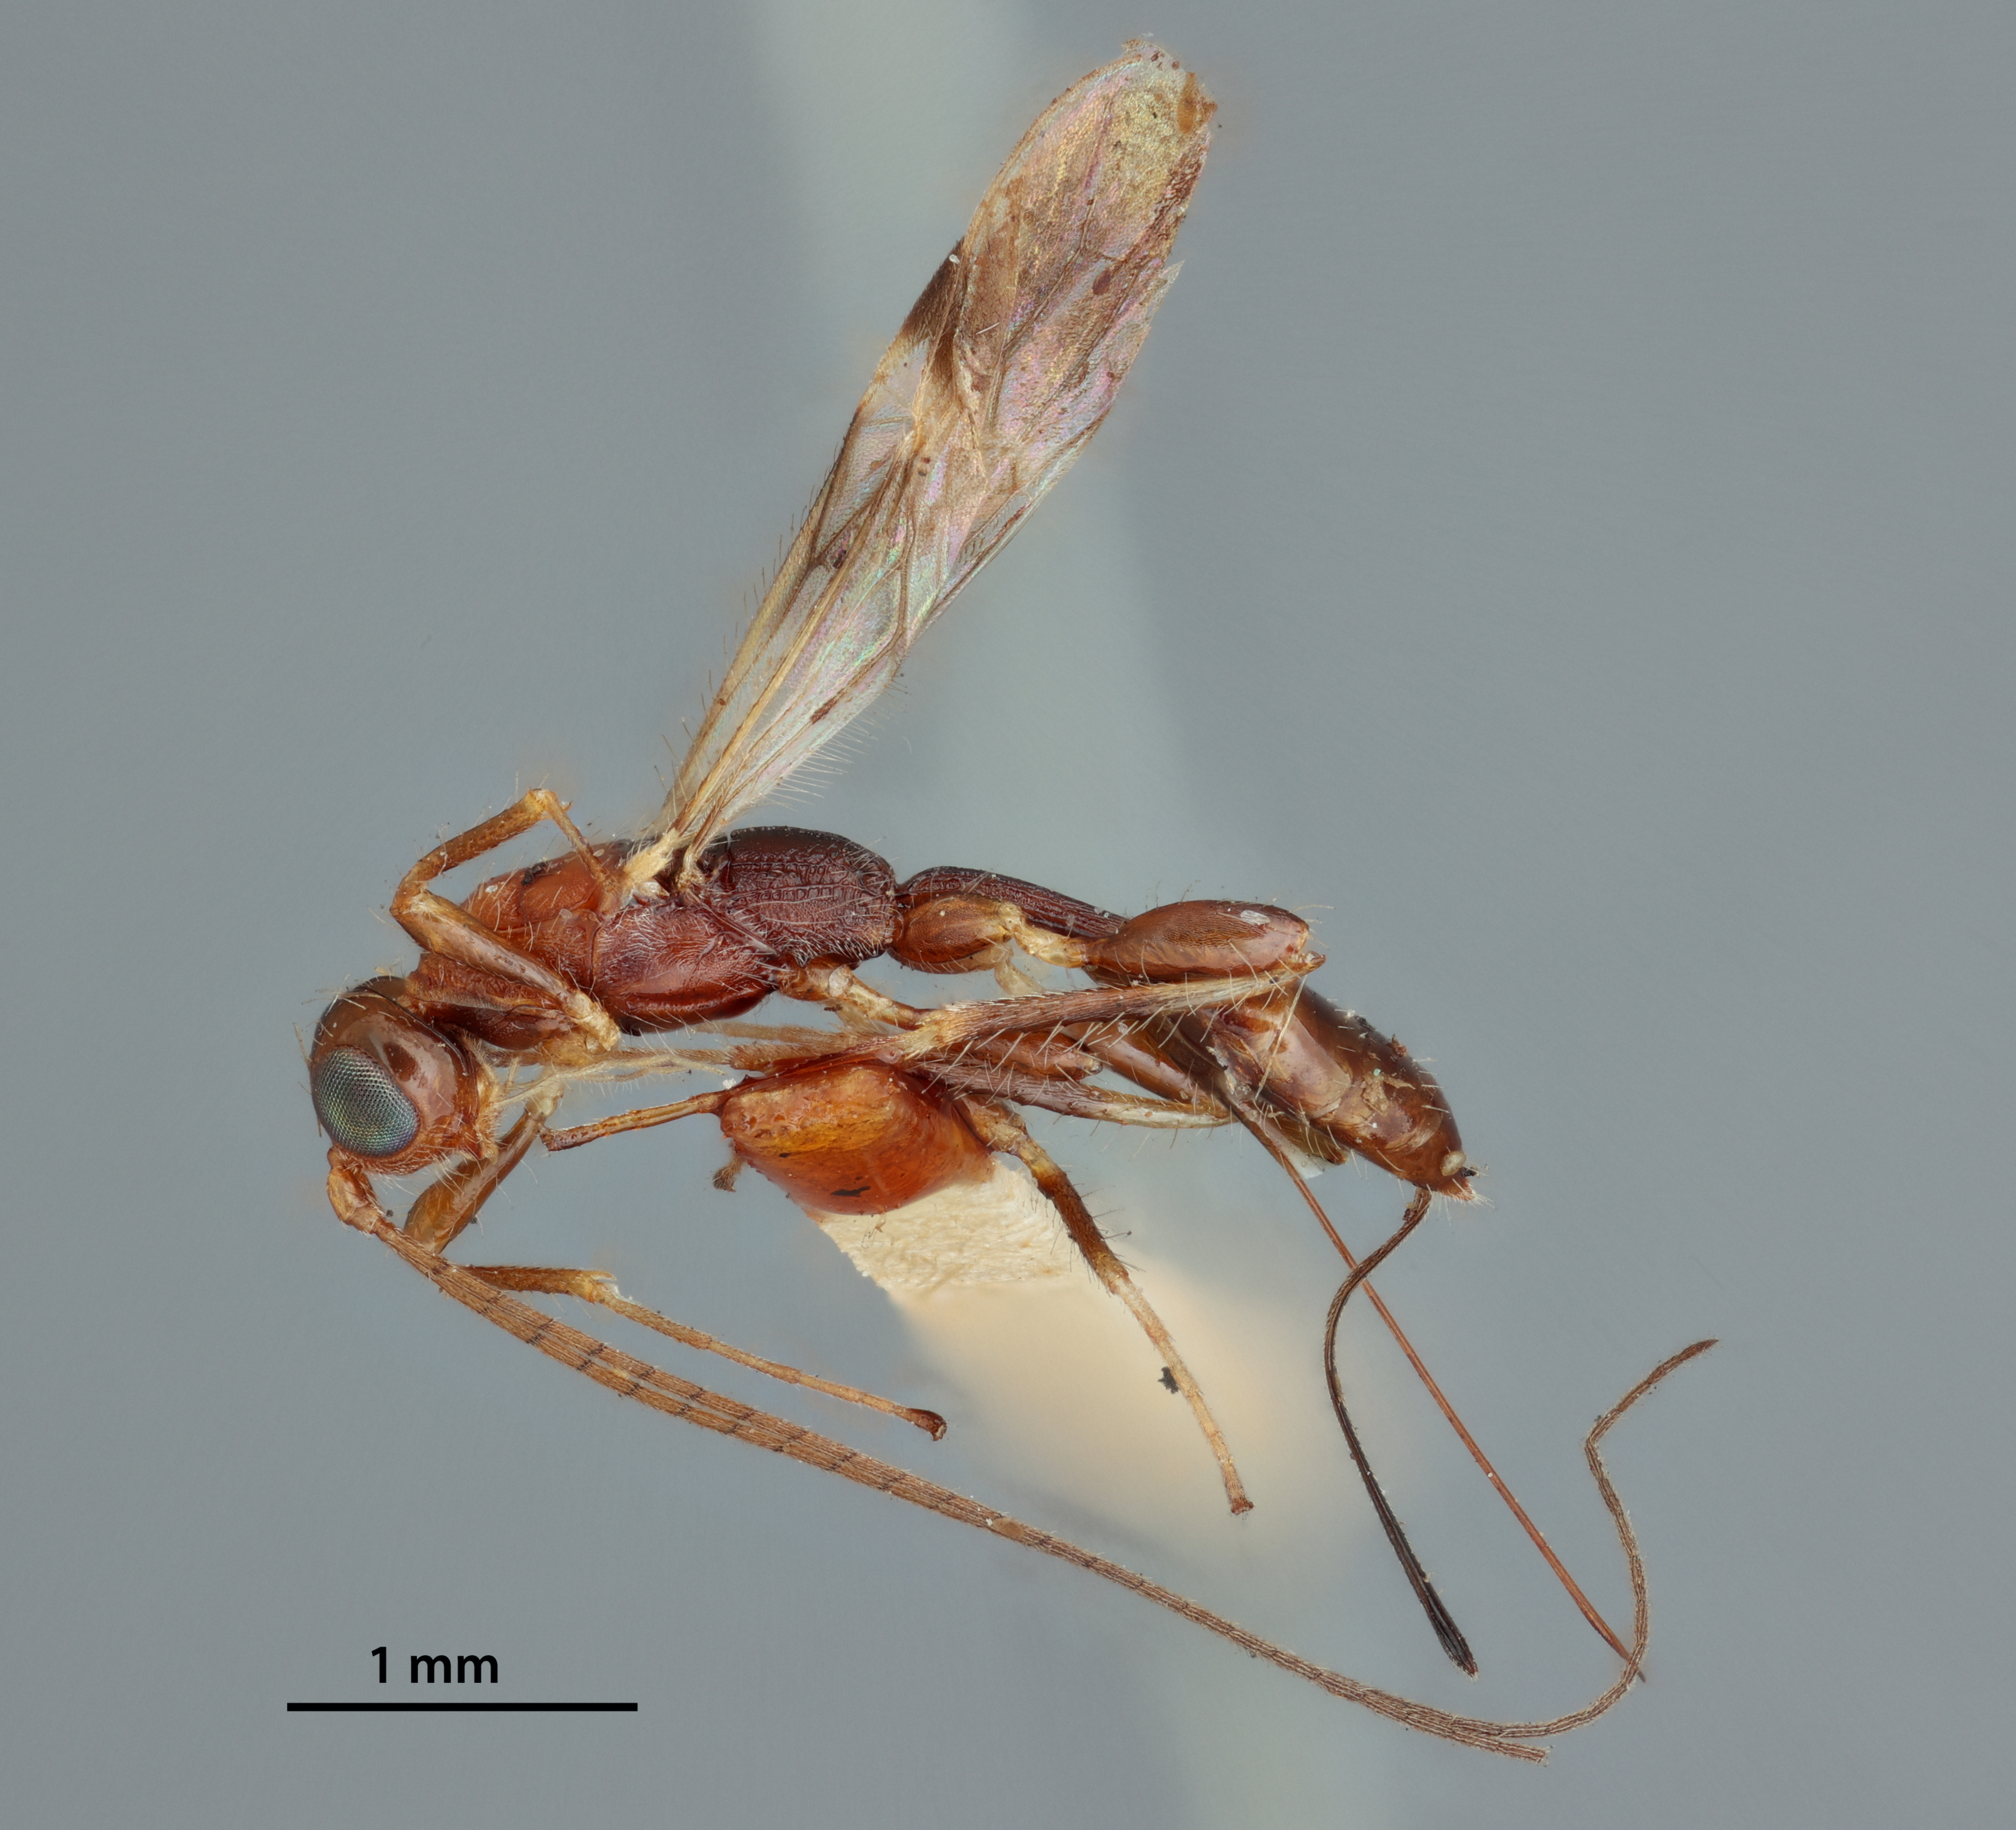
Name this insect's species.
Spathius tenedos
